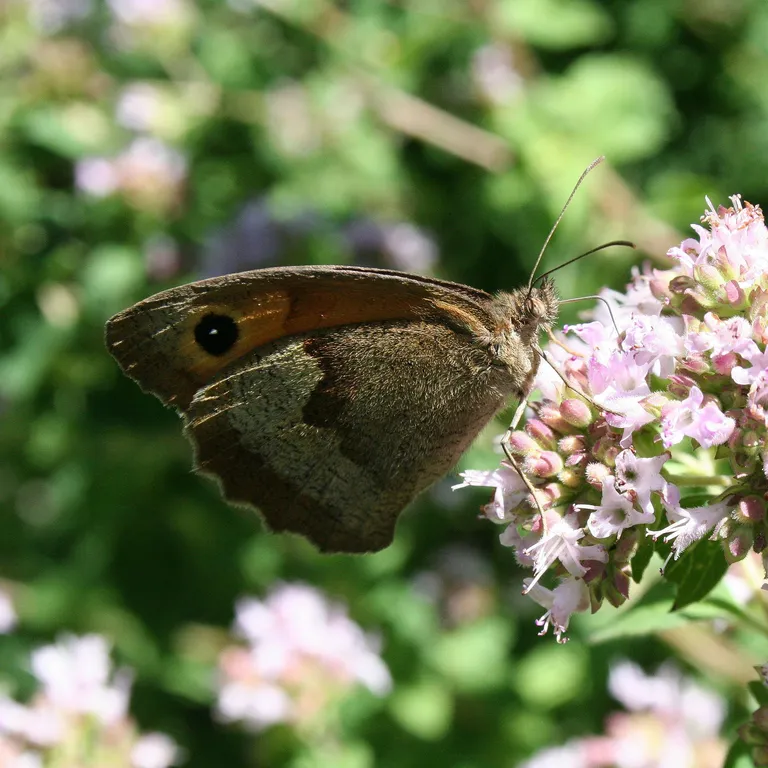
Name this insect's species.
Maniola jurtina
